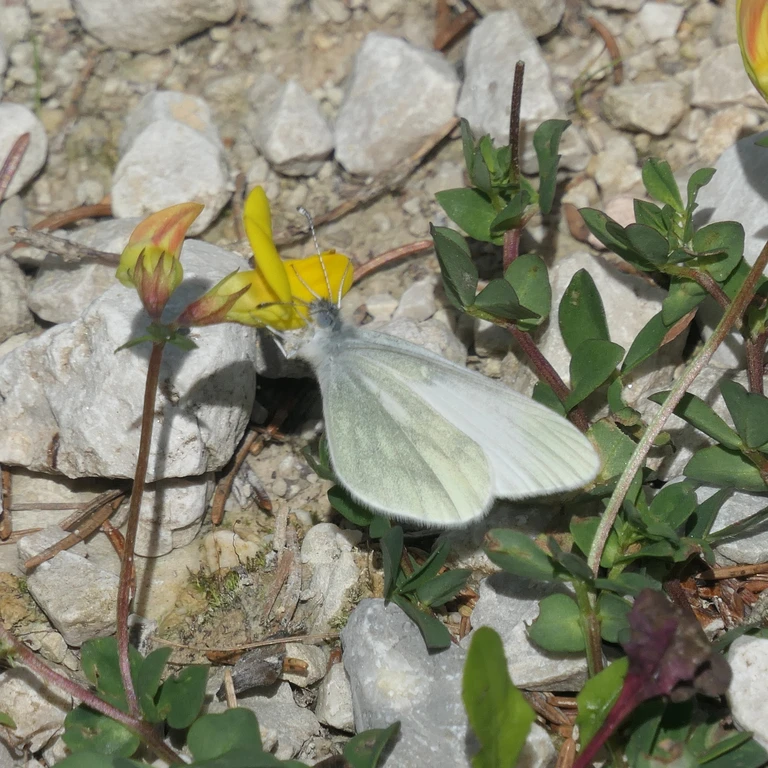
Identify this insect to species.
Leptidea sinapis/juvernica
